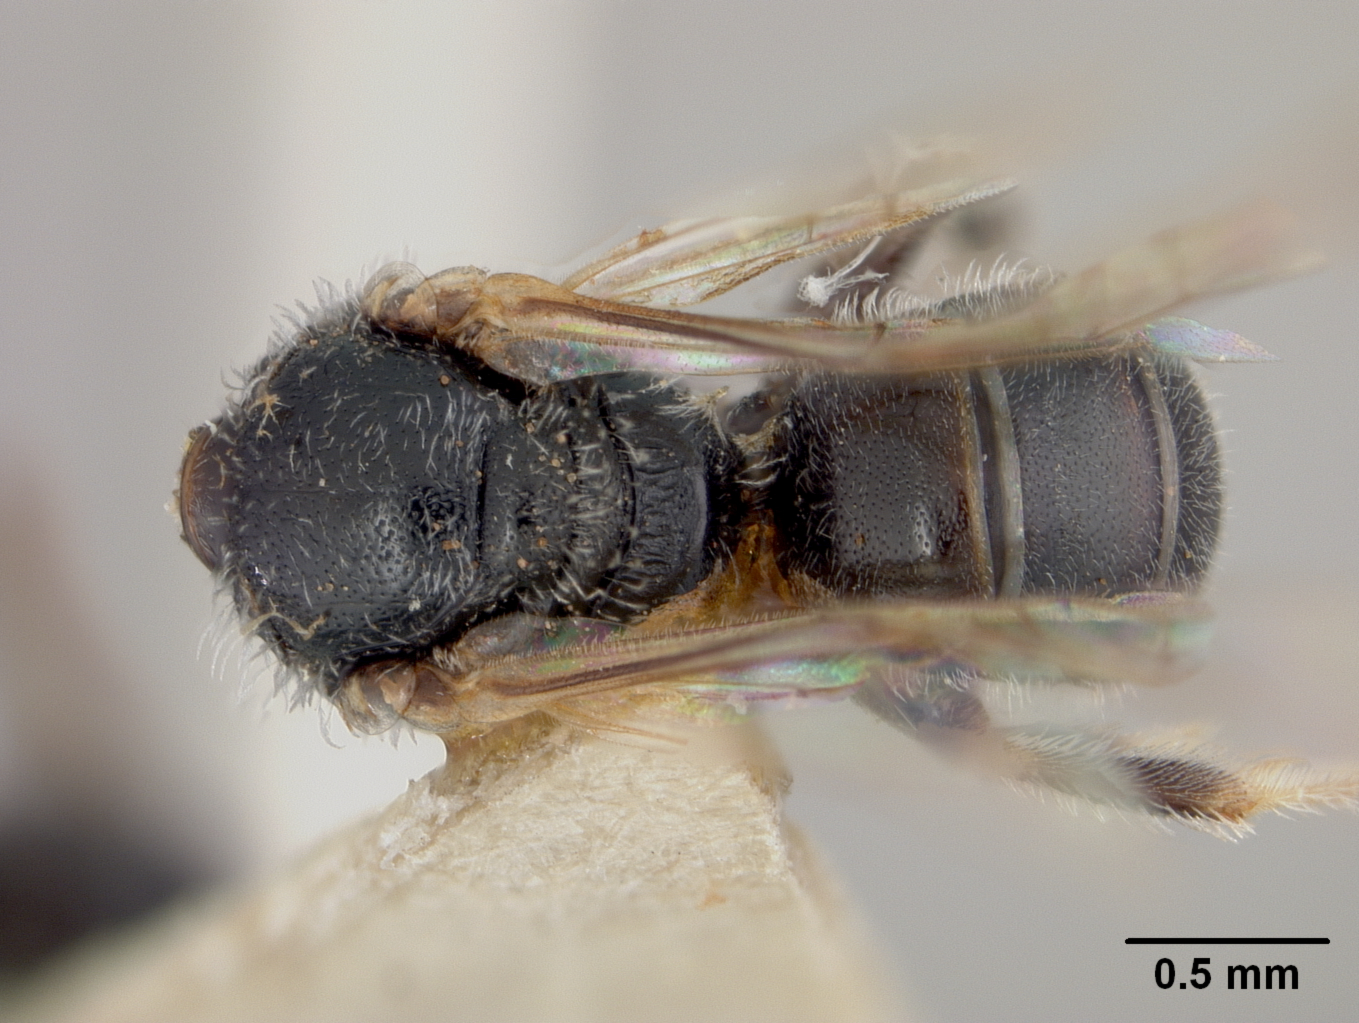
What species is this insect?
Halictus perminutus
